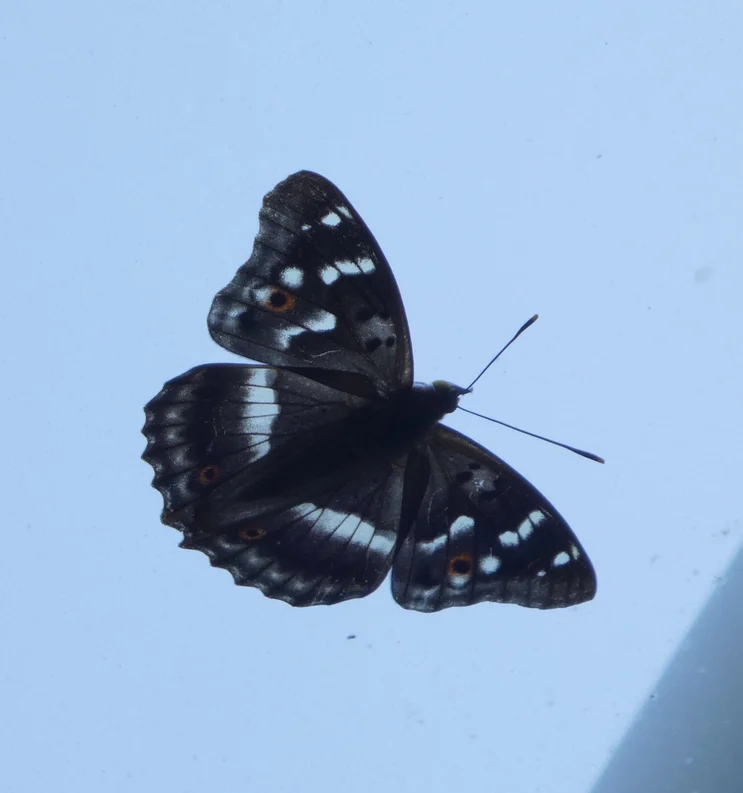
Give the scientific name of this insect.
Apatura ilia
